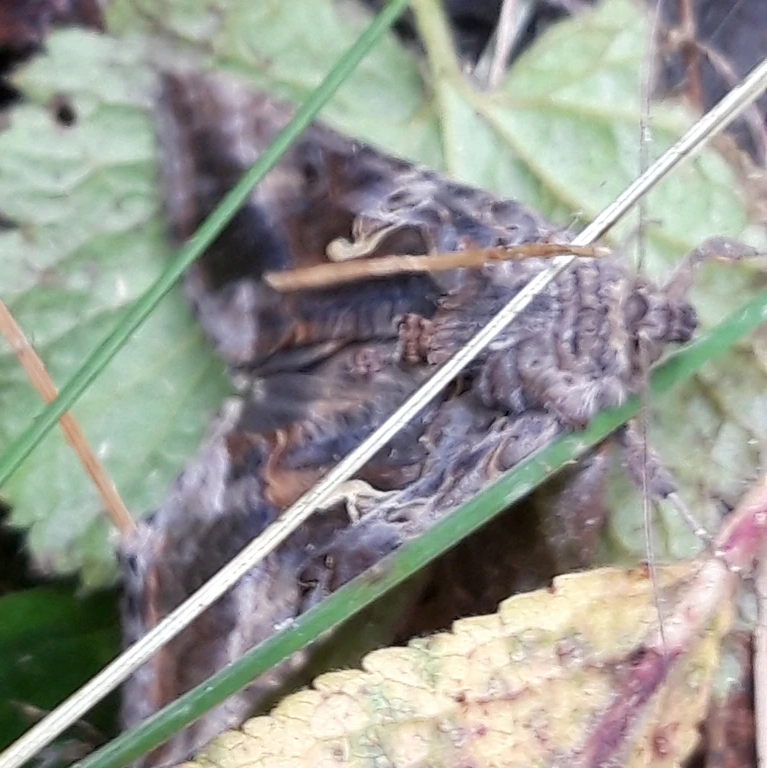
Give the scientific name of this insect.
Autographa gamma
